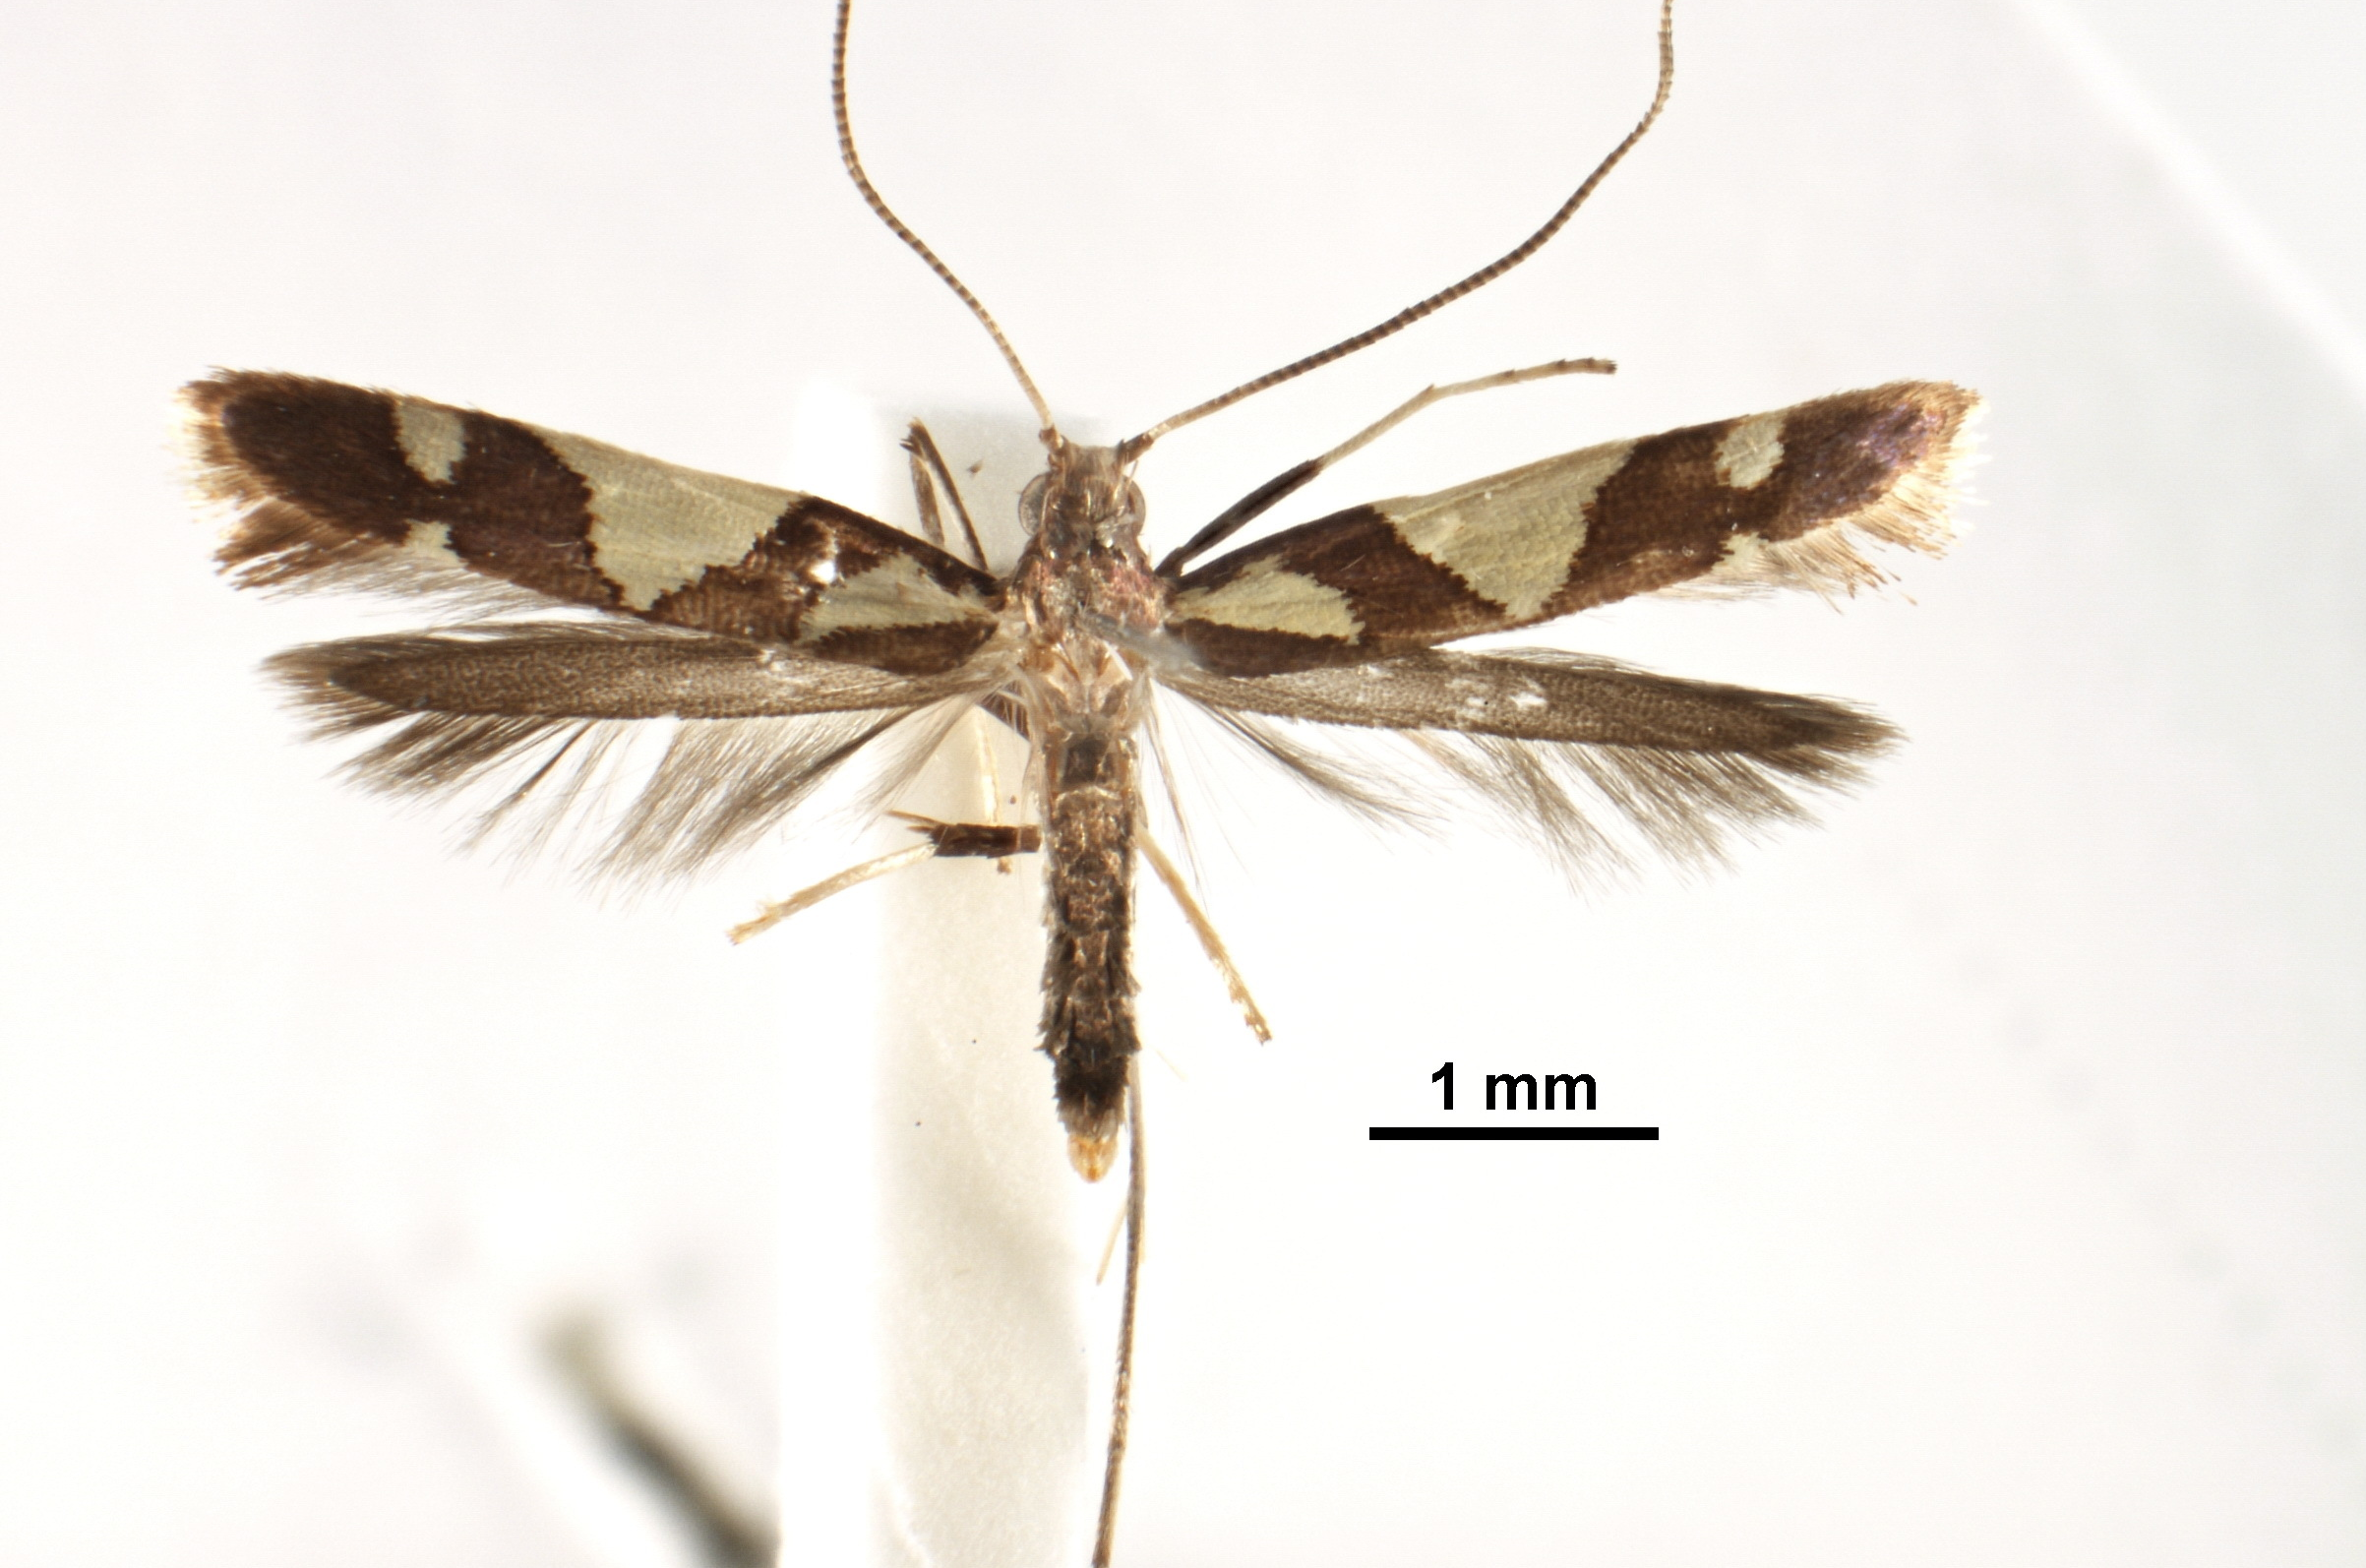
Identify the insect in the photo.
Caloptilia deltanthes
